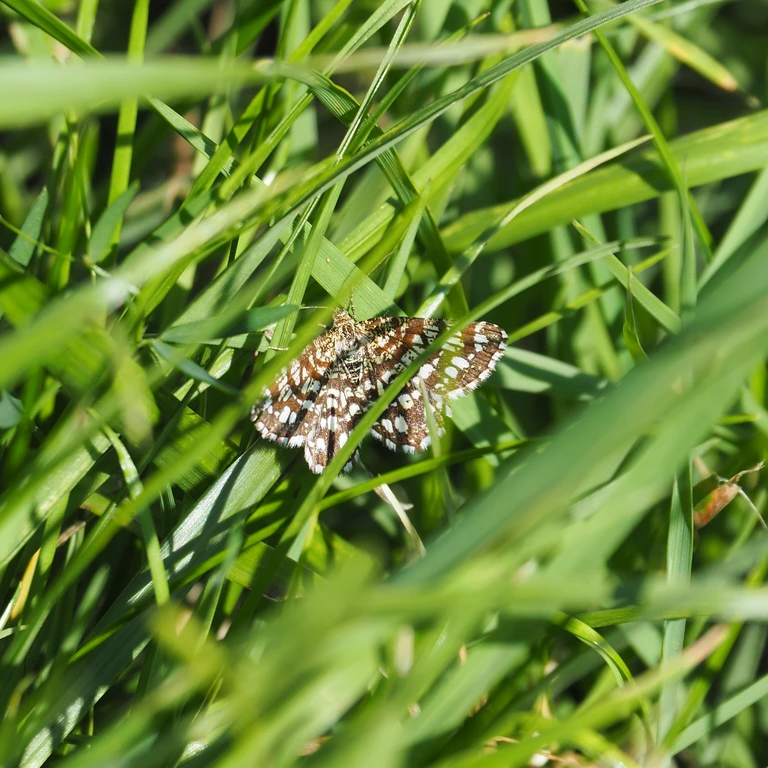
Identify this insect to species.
Chiasmia clathrata
